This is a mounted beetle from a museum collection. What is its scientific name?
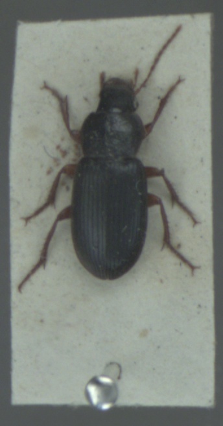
Ophonus azureus
